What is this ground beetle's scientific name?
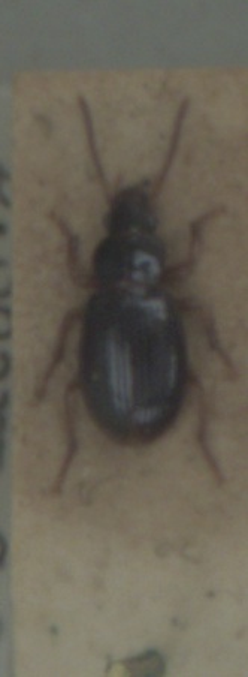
Bradycellus sharpi
